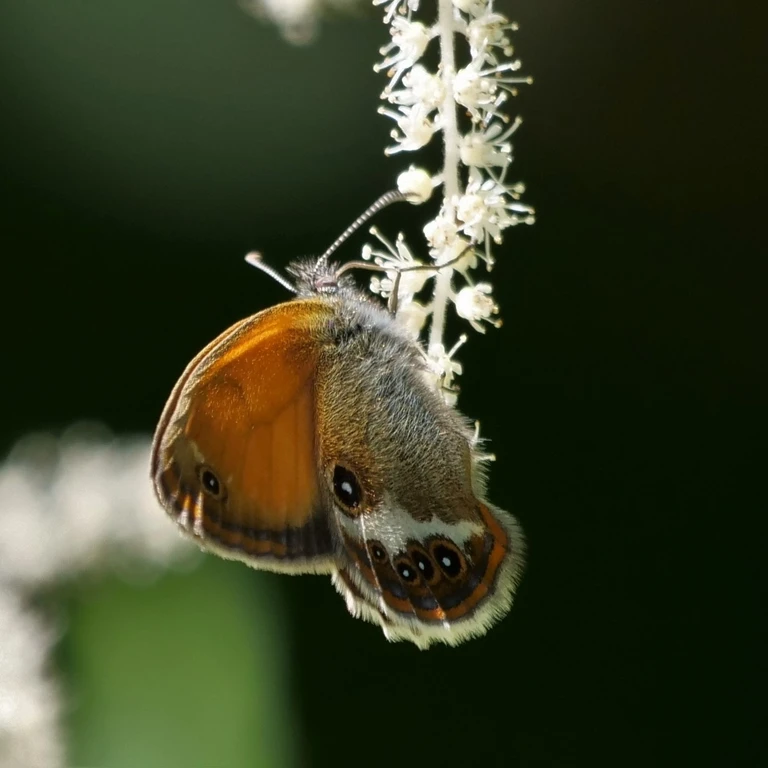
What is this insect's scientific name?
Coenonympha arcania
